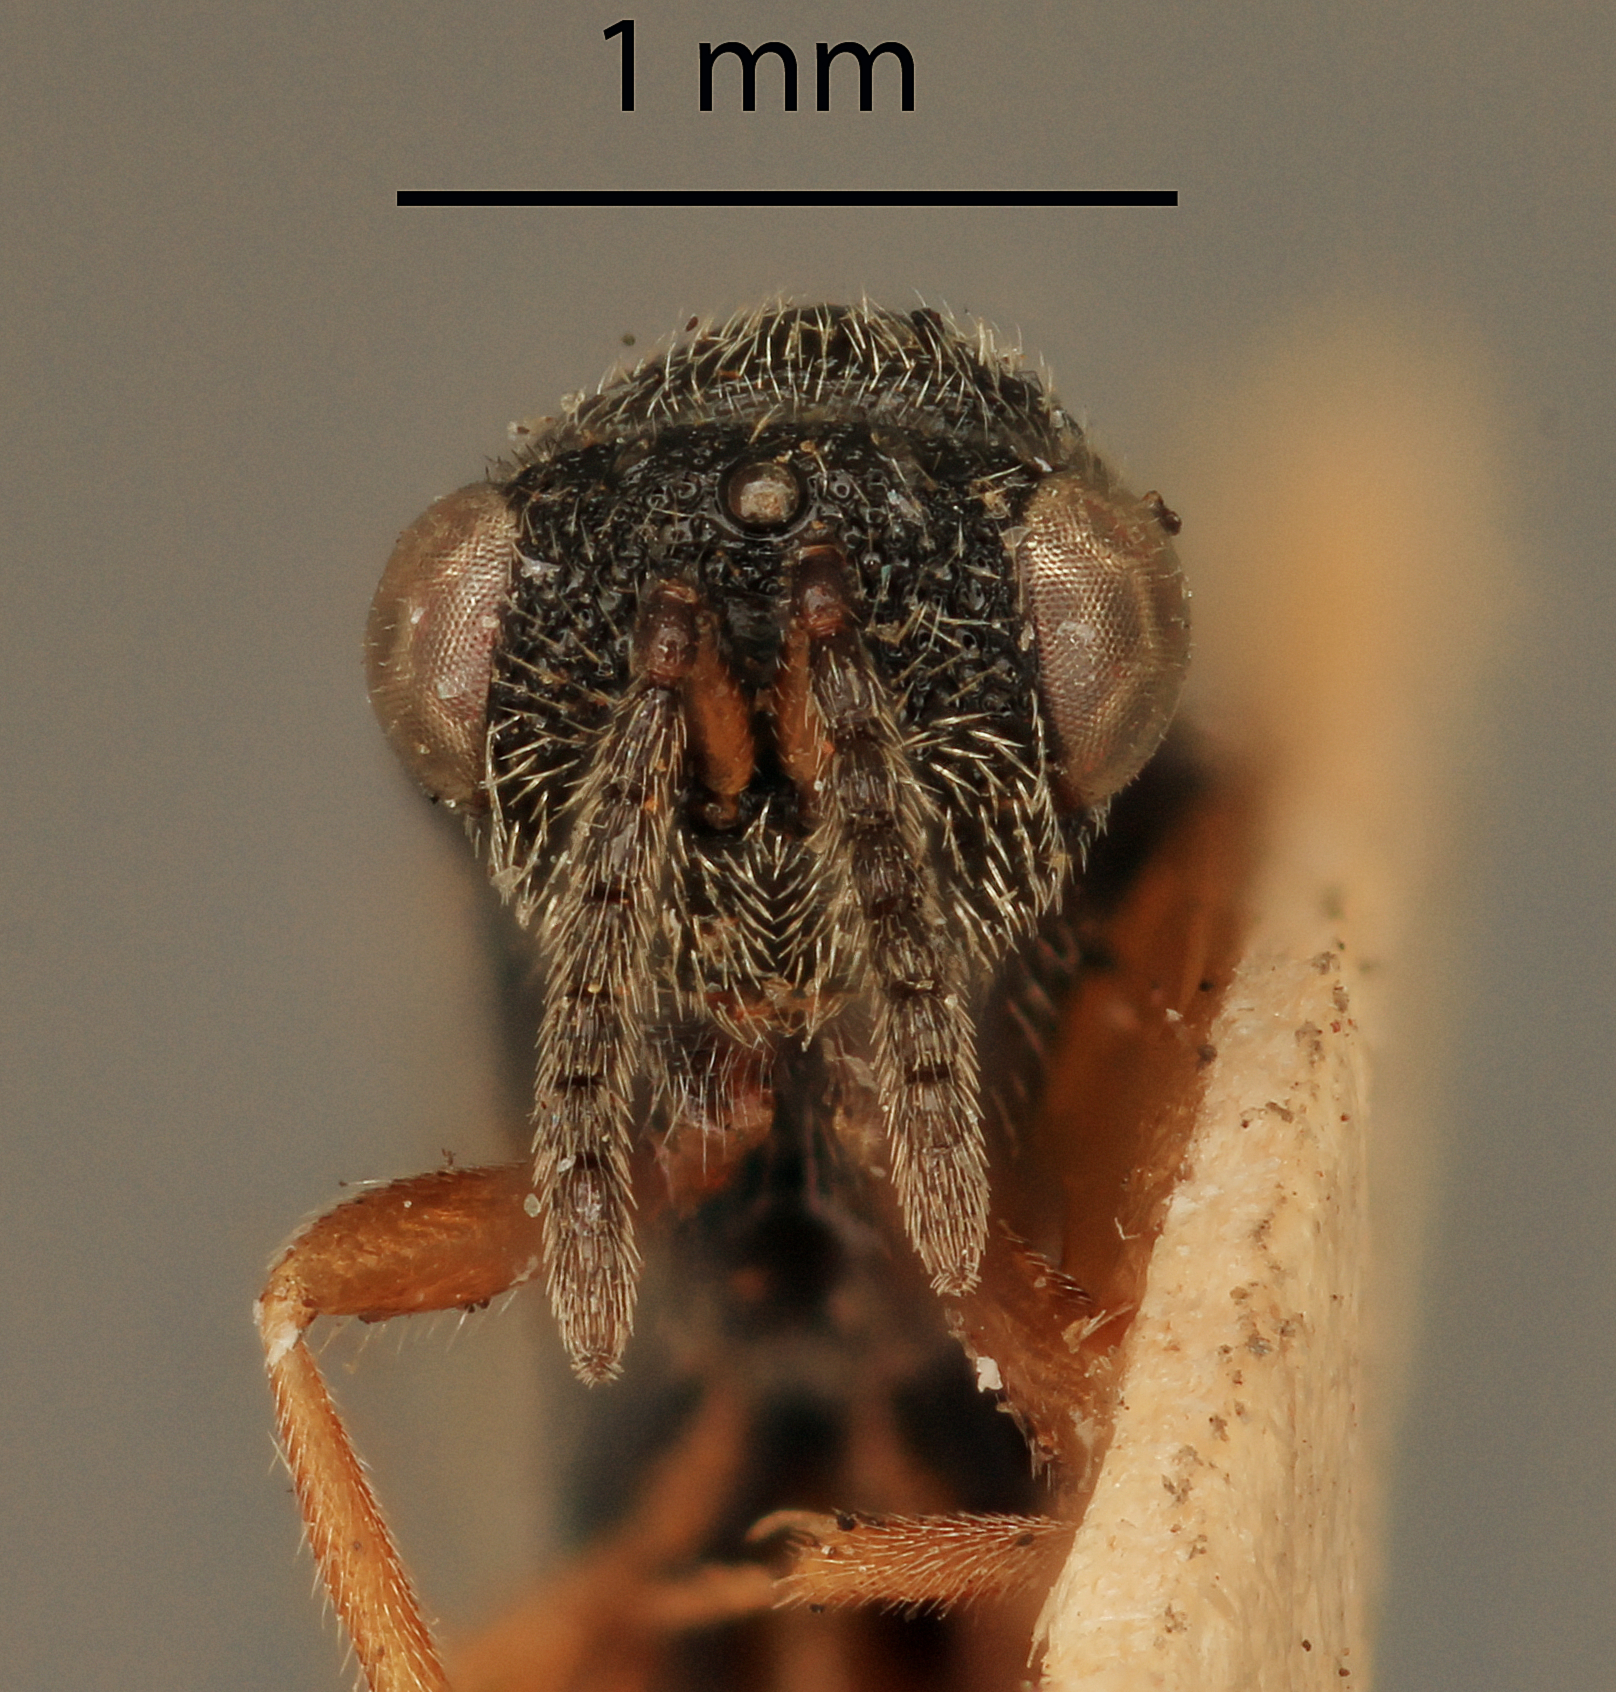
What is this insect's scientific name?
Eurytoma incerta
